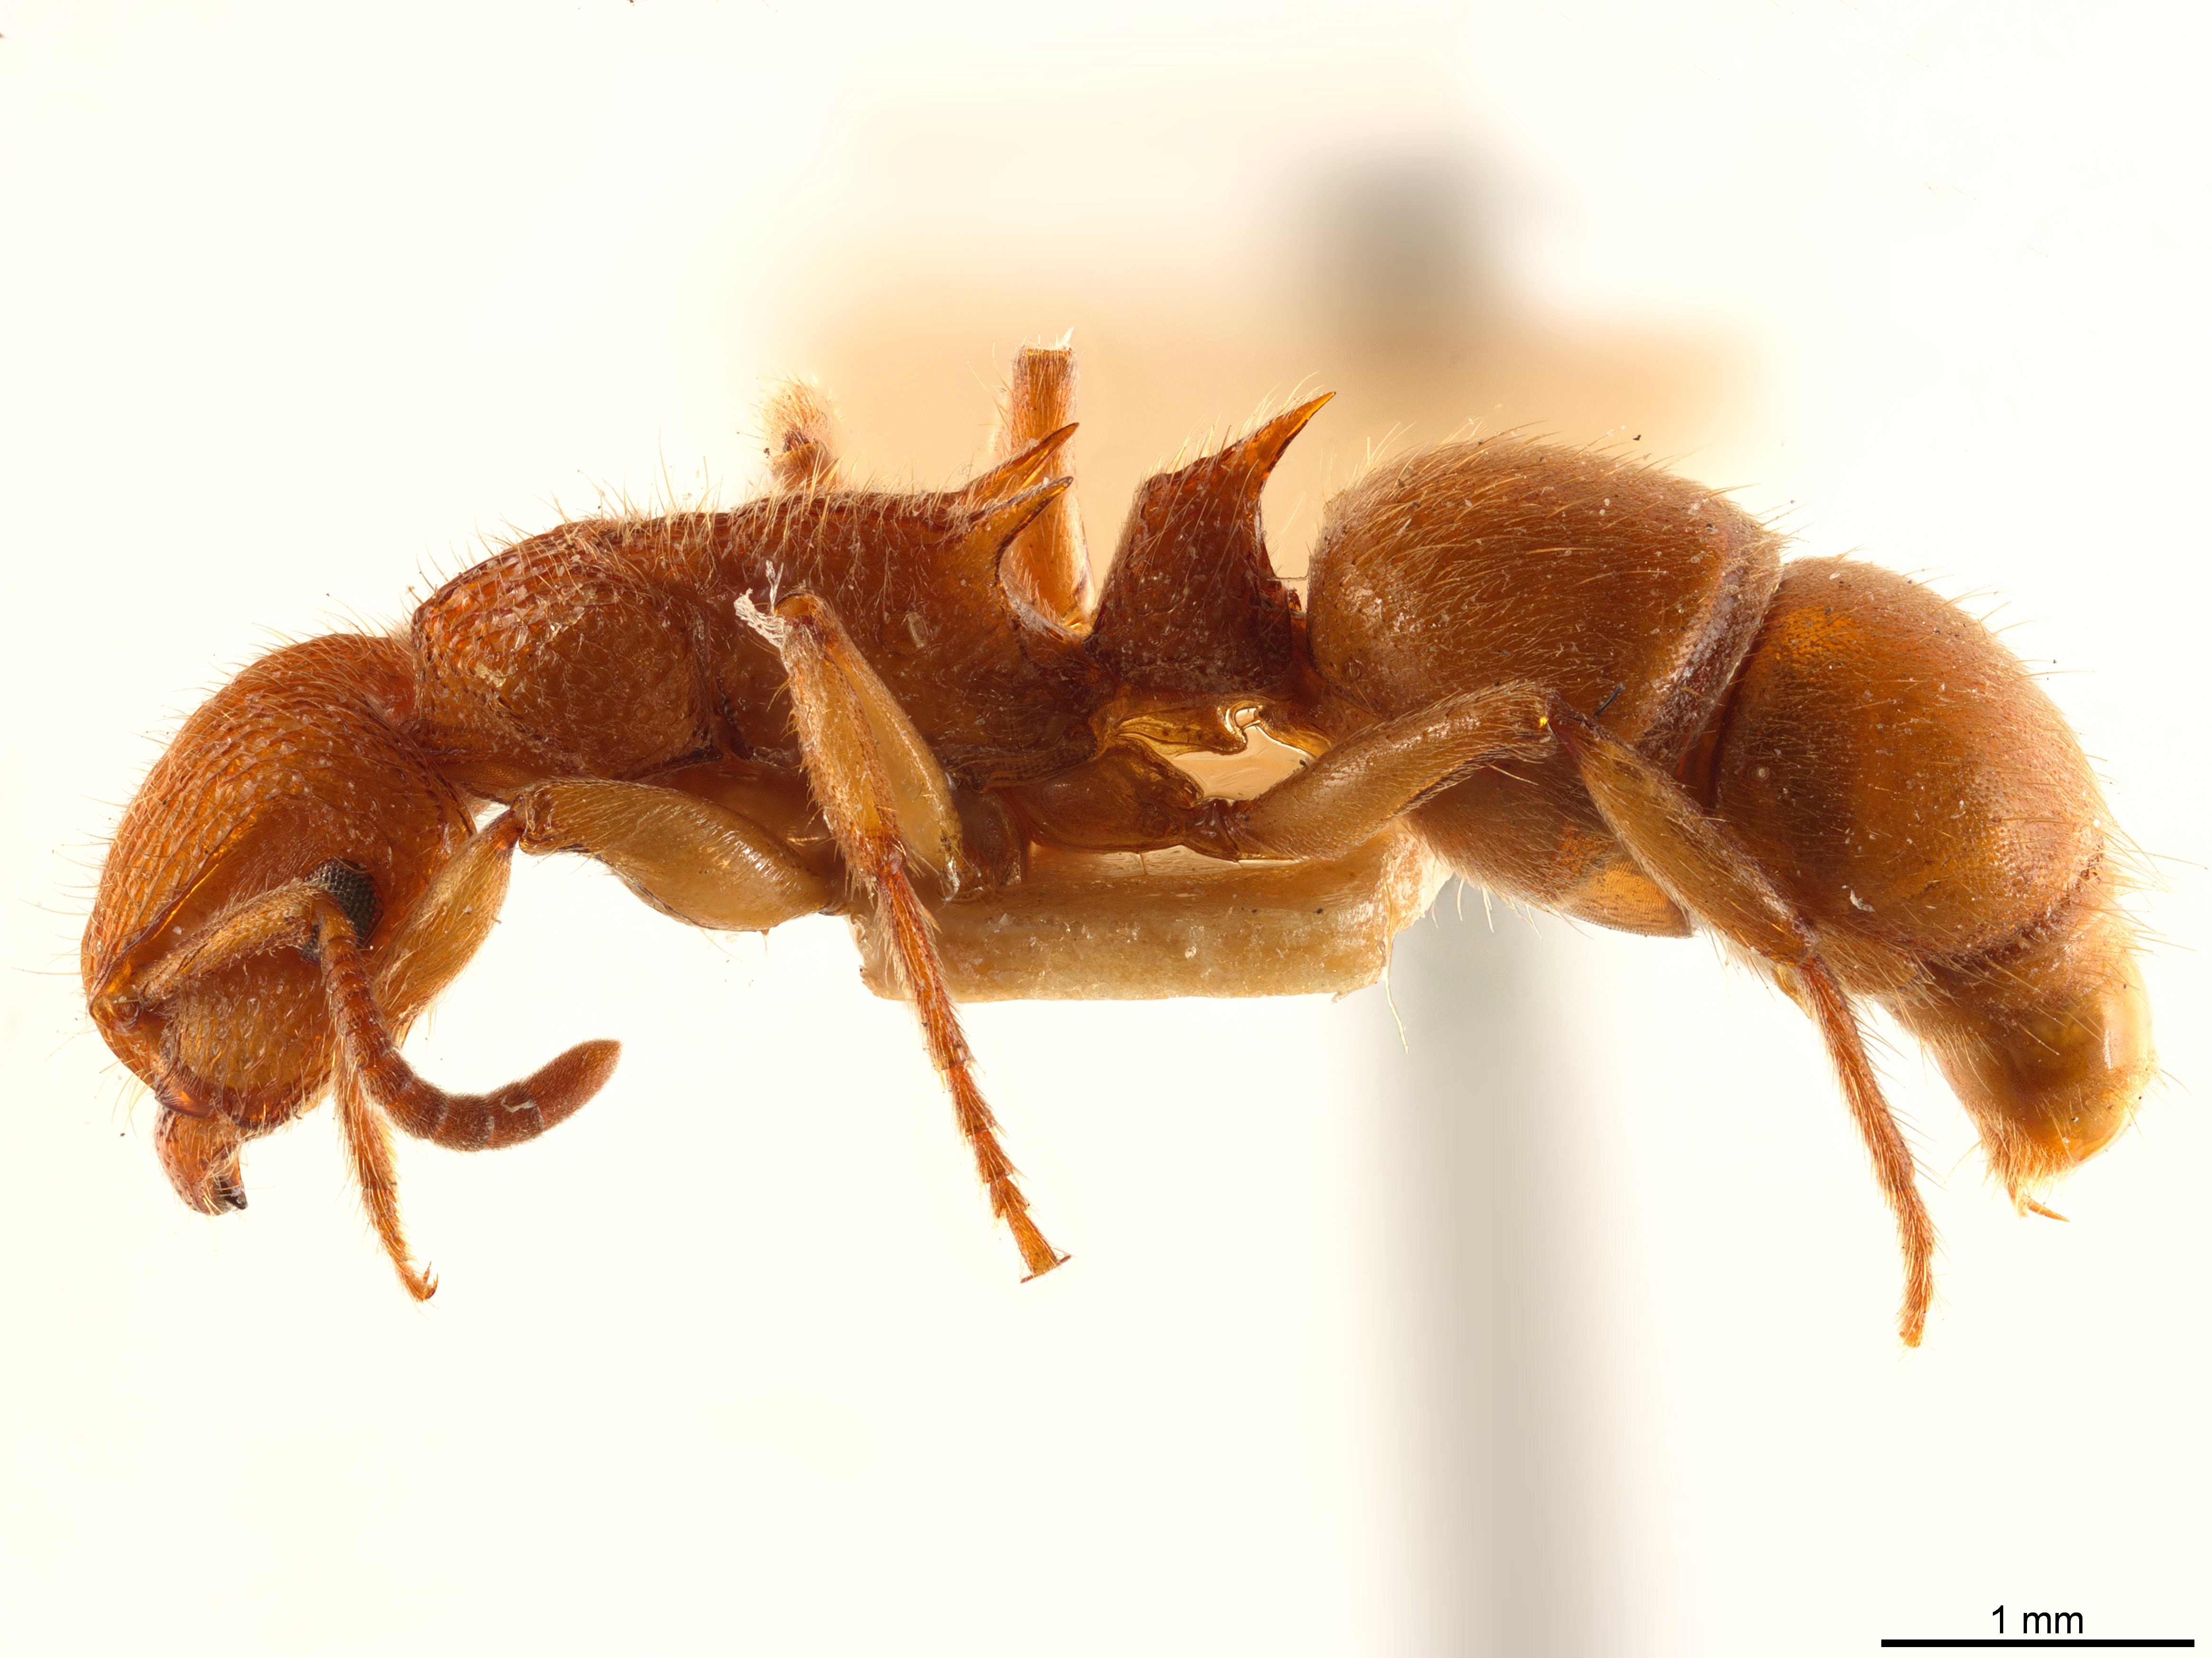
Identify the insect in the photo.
Acanthoponera mucronata
